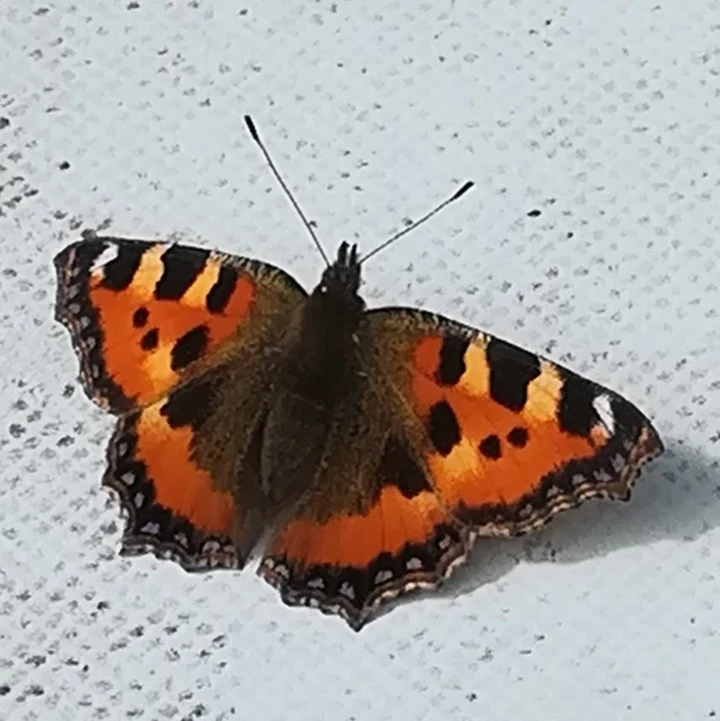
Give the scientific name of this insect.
Aglais urticae
